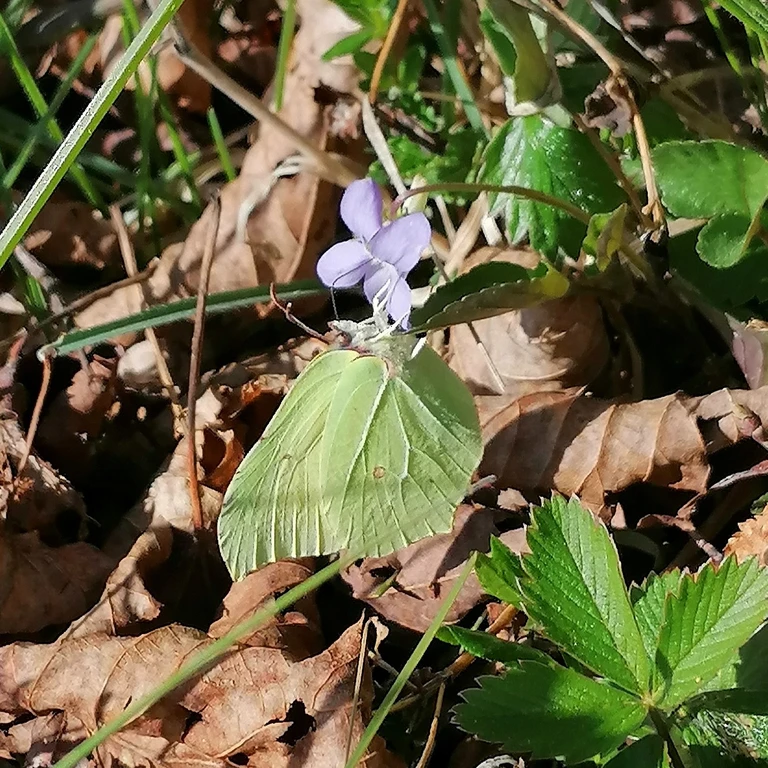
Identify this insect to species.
Gonepteryx rhamni
